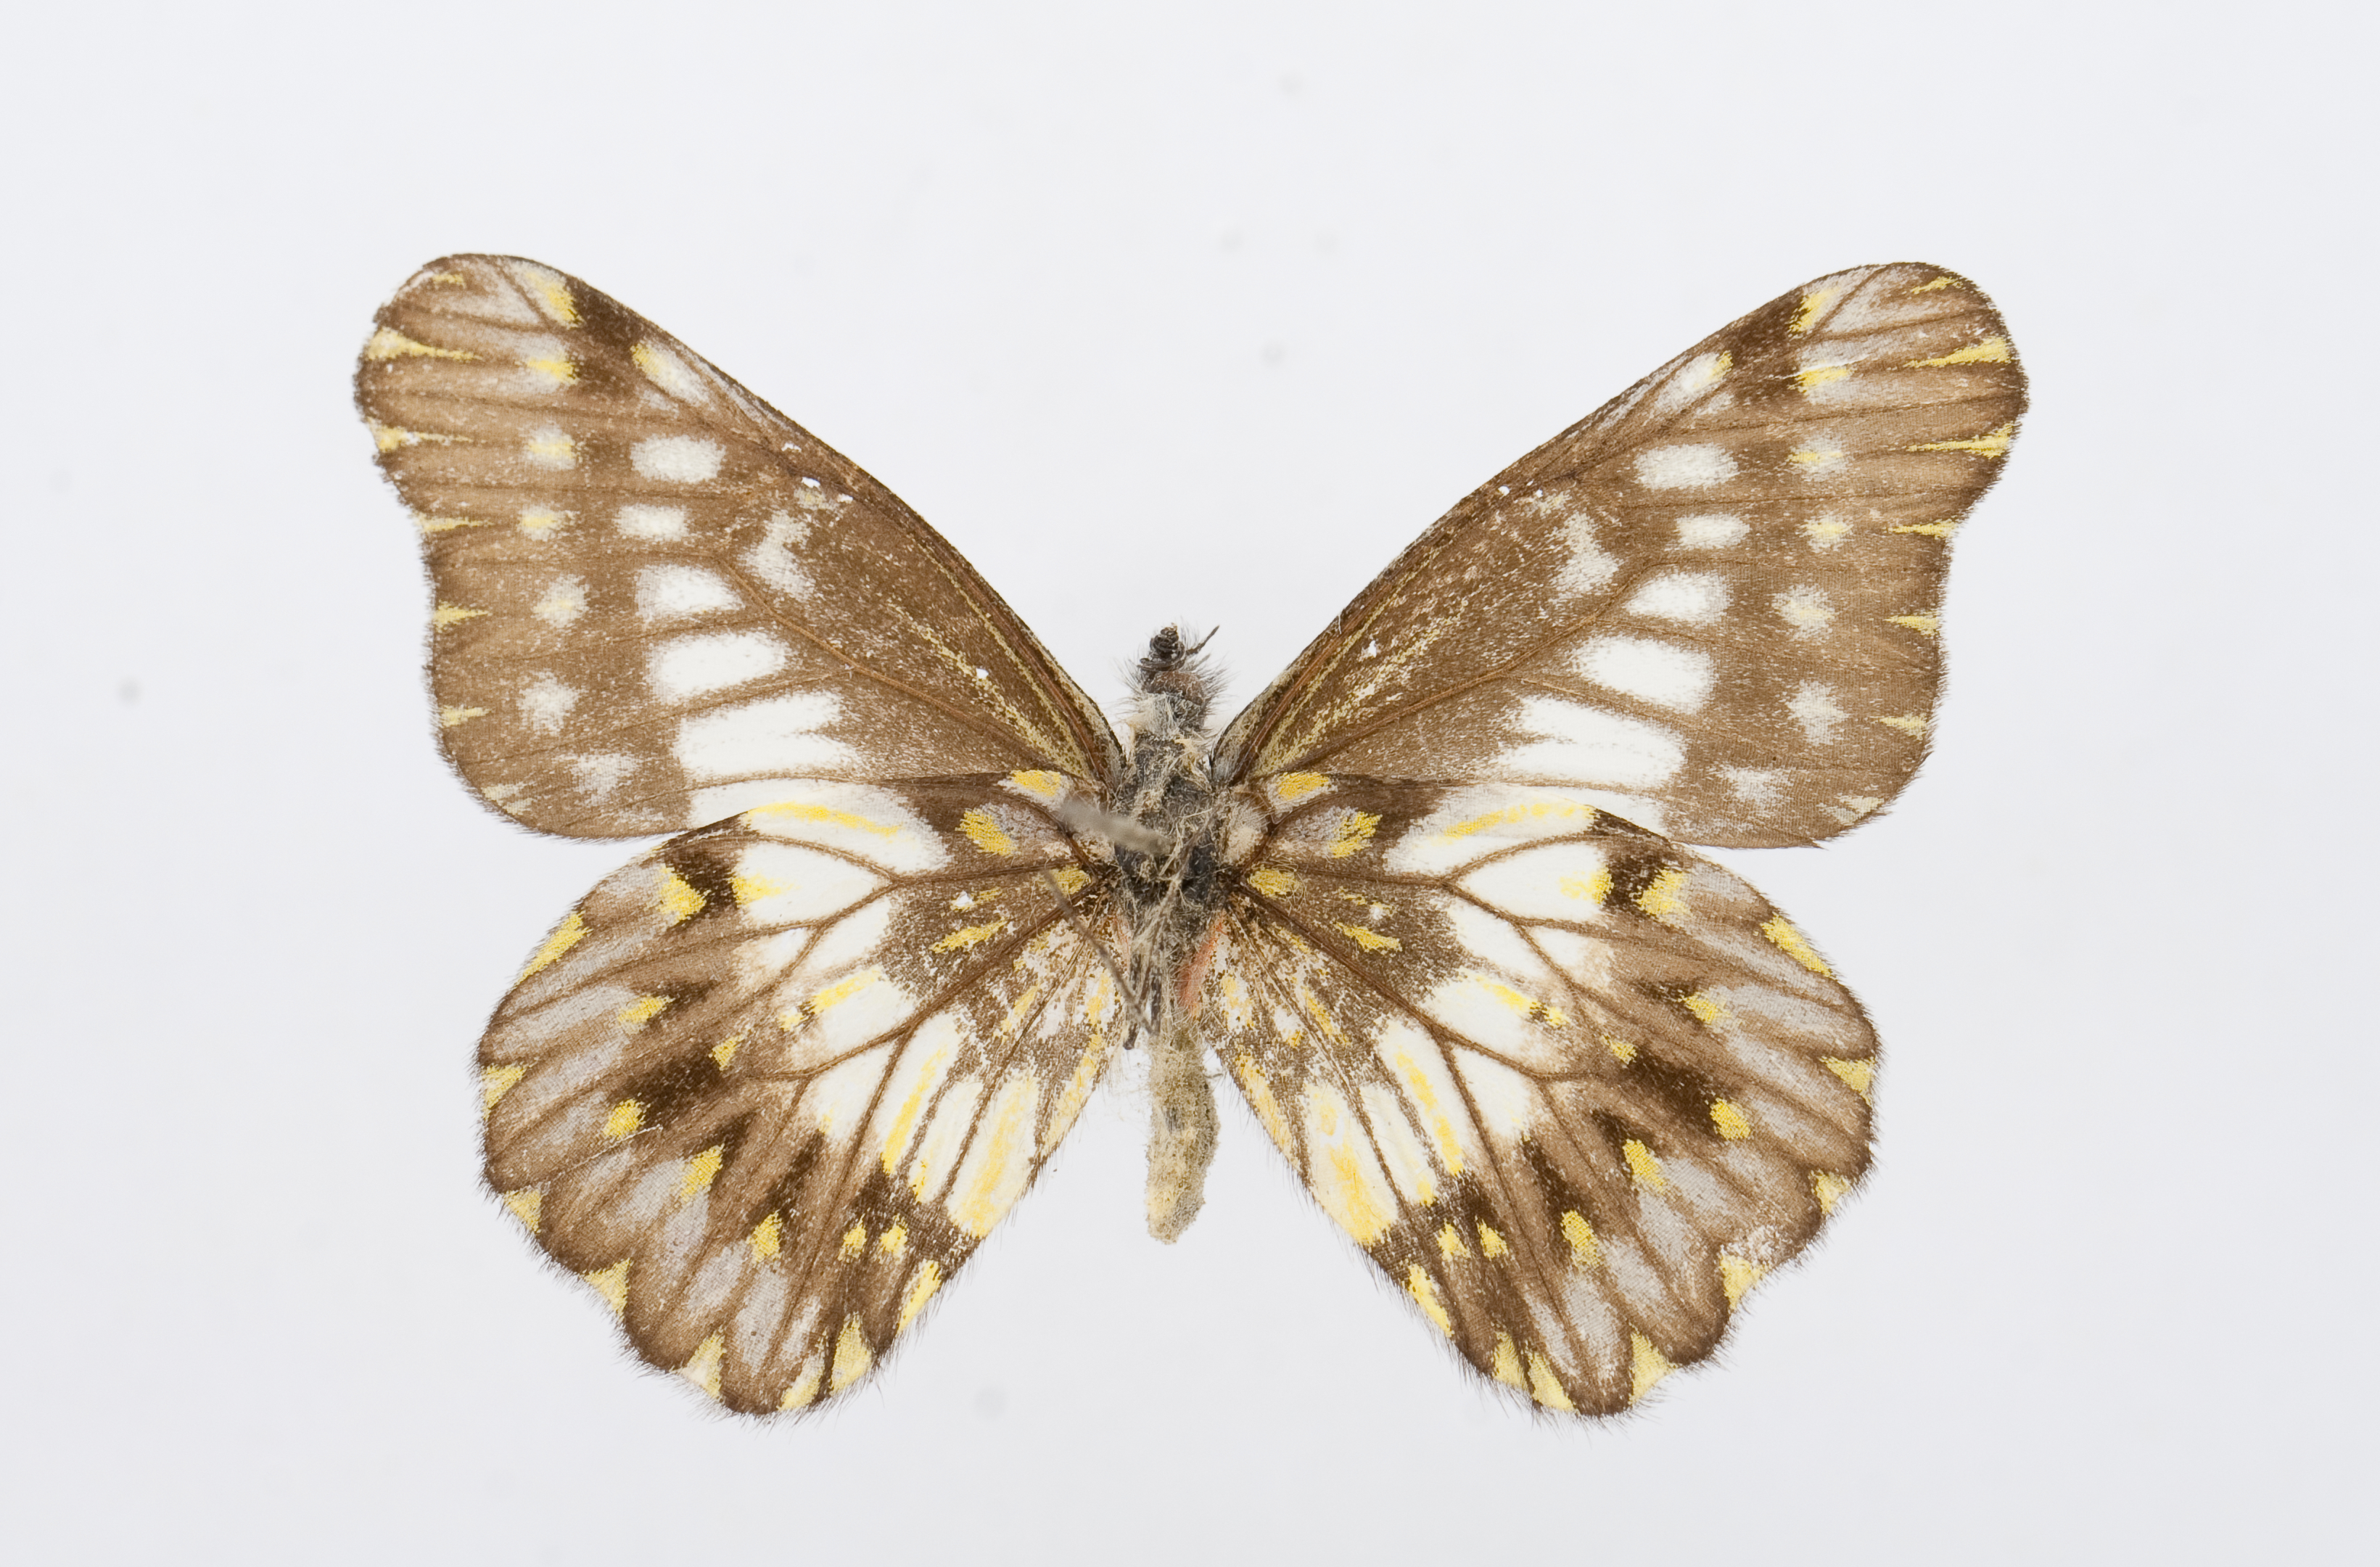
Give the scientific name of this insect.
Catasticta seitzi
